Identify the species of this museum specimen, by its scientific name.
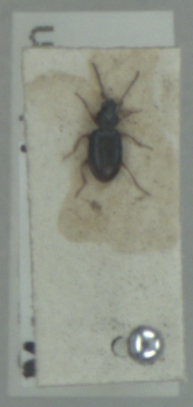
Bembidion assimile
